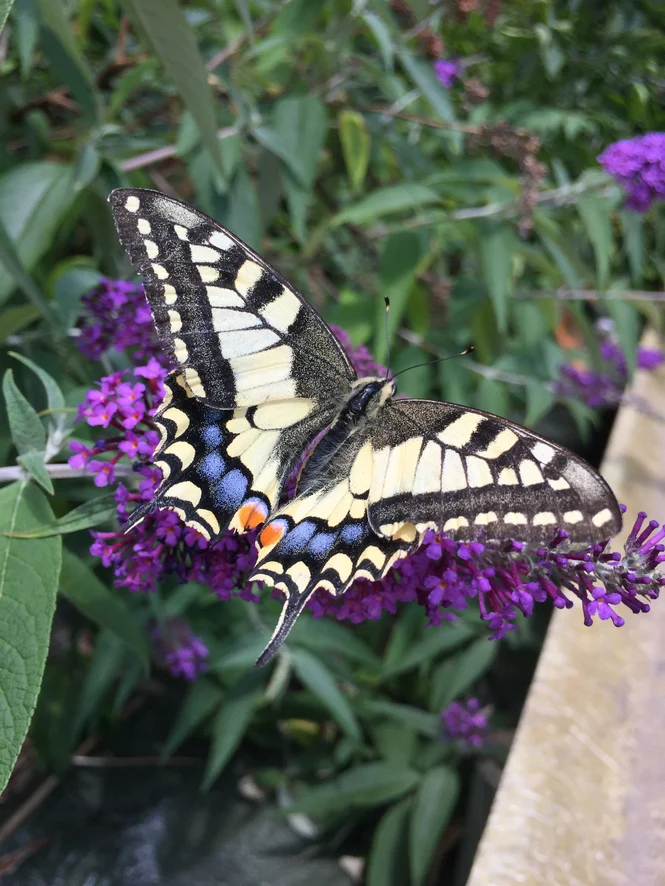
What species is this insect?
Papilio machaon
